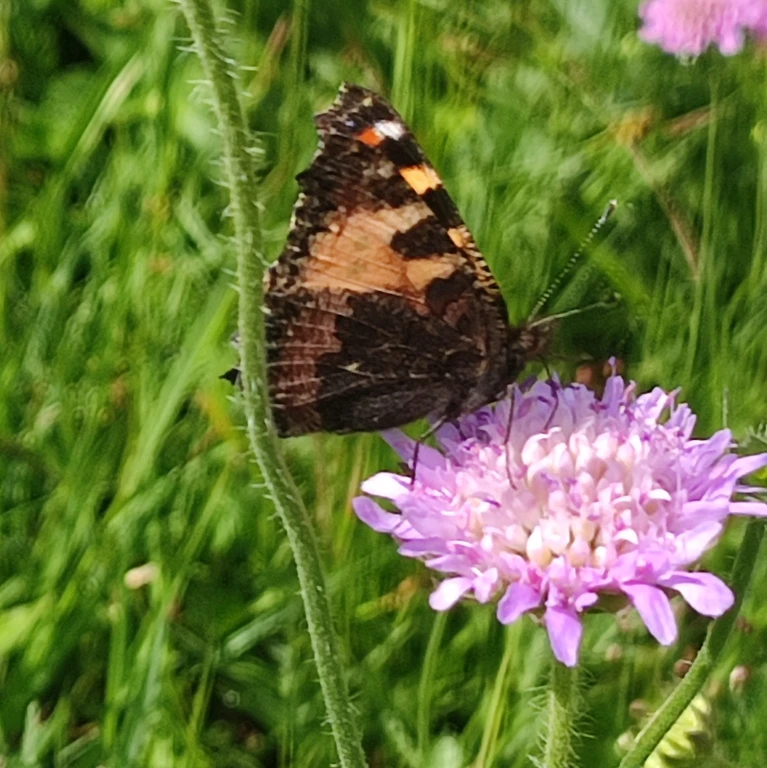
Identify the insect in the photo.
Aglais urticae
